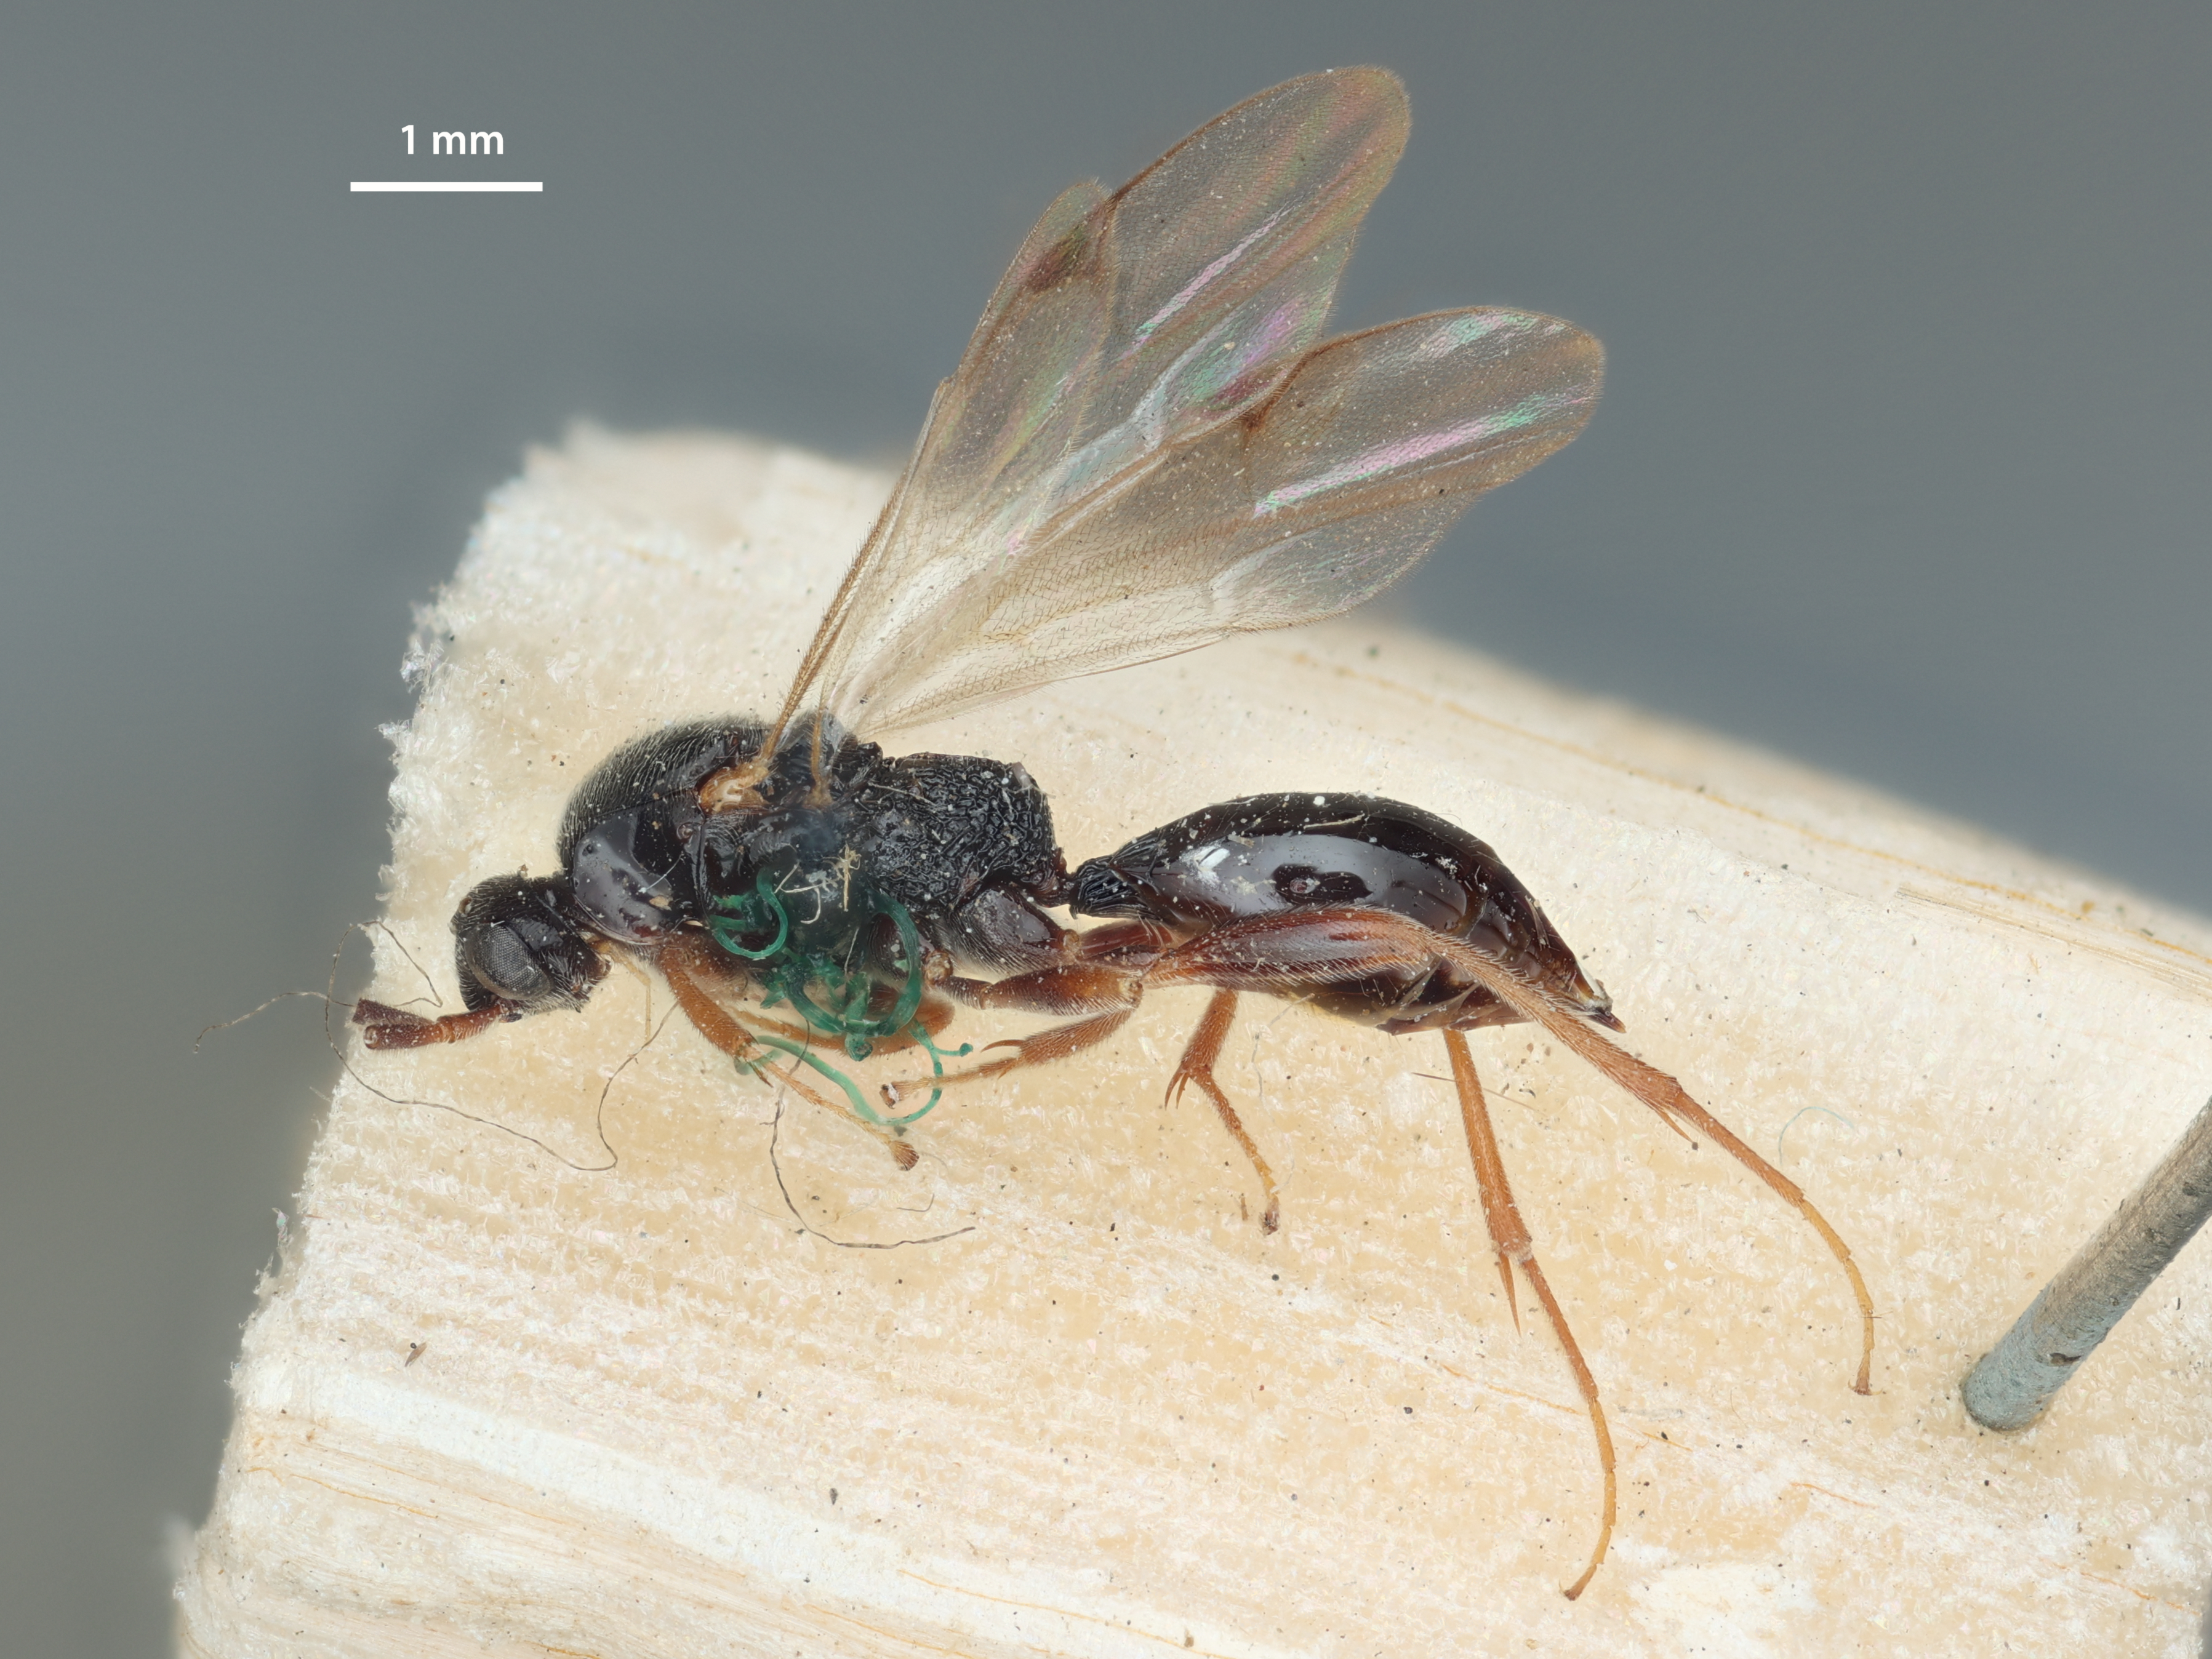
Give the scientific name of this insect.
Proctotrypes japonicus
